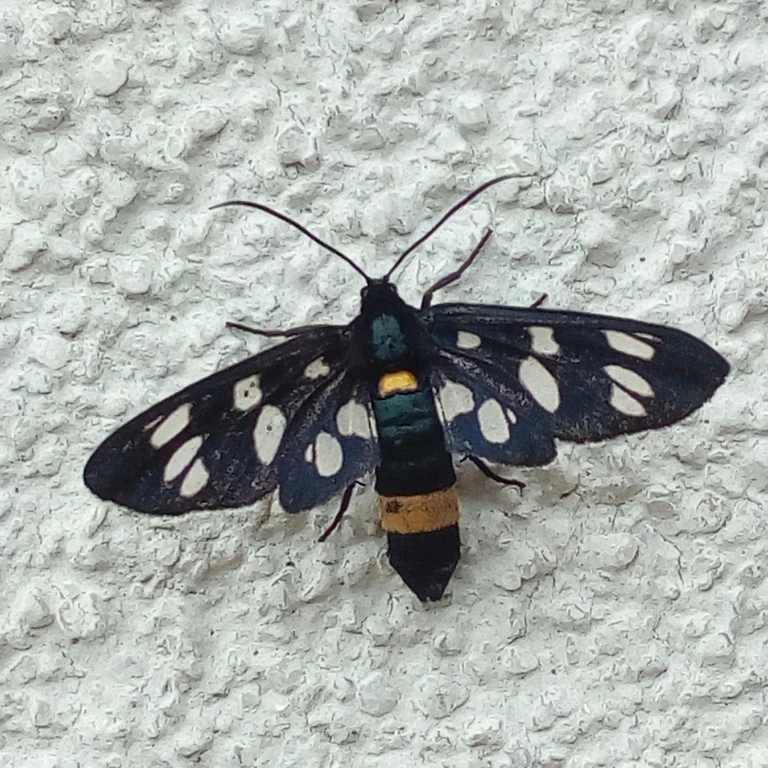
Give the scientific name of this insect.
Amata phegea
